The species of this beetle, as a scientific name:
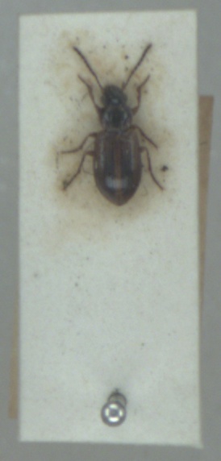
Dicheirotrichus cognatus
